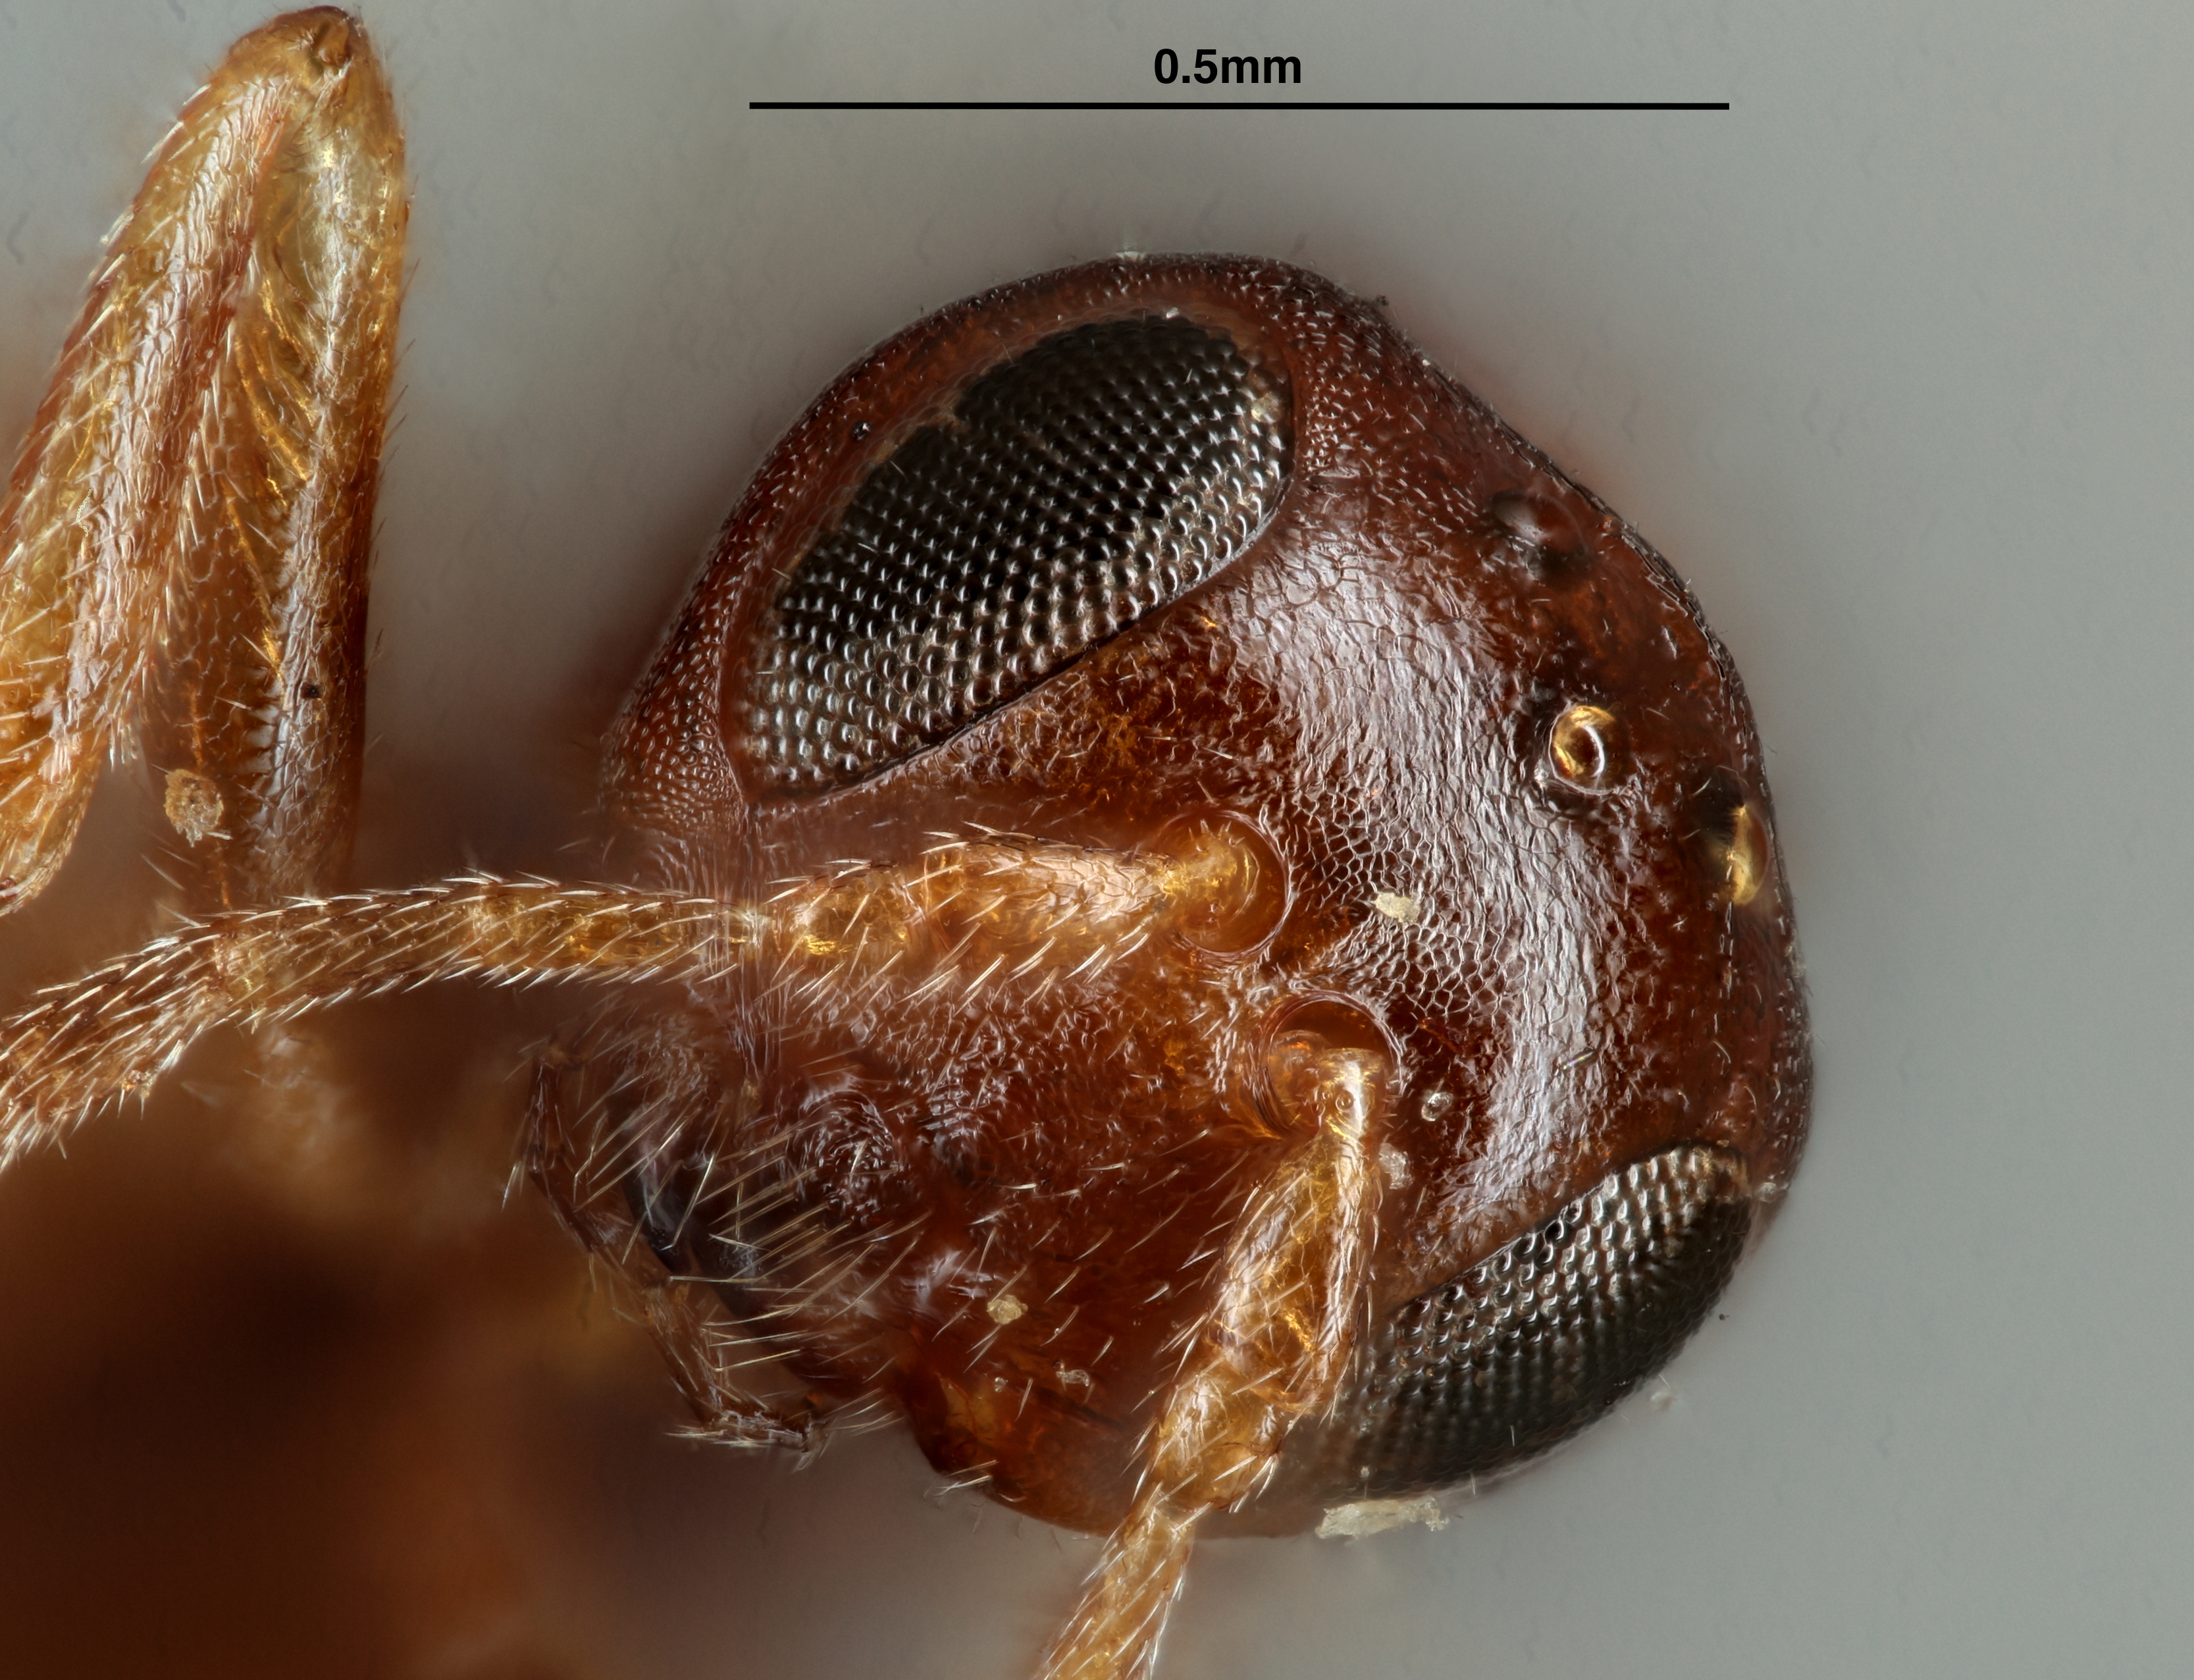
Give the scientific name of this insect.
Compsodryoxenus tenuis
